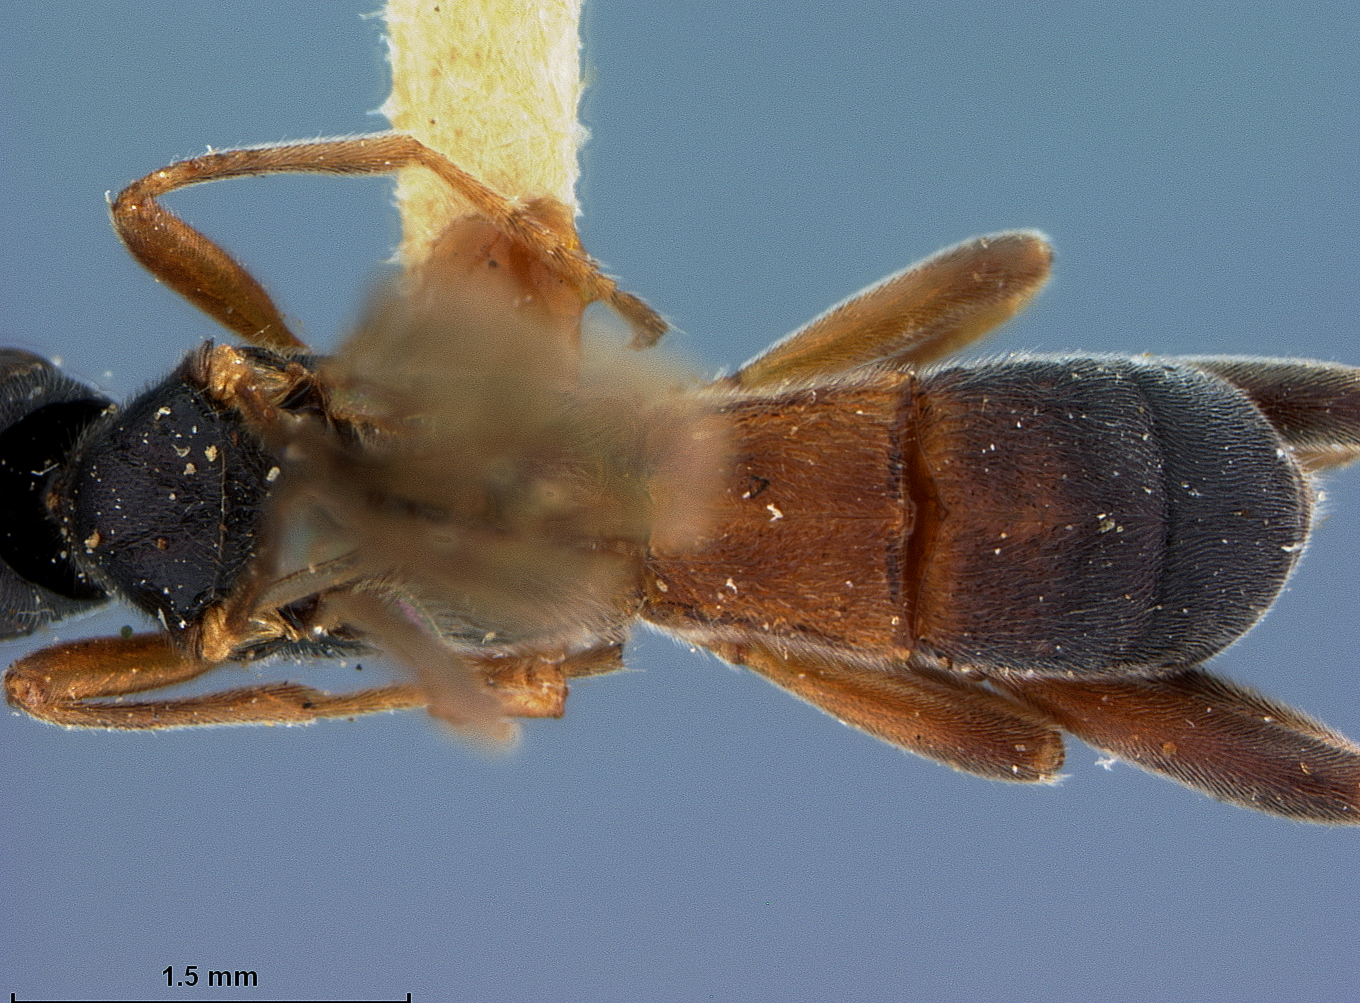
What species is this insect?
Rhogas sanchezi
